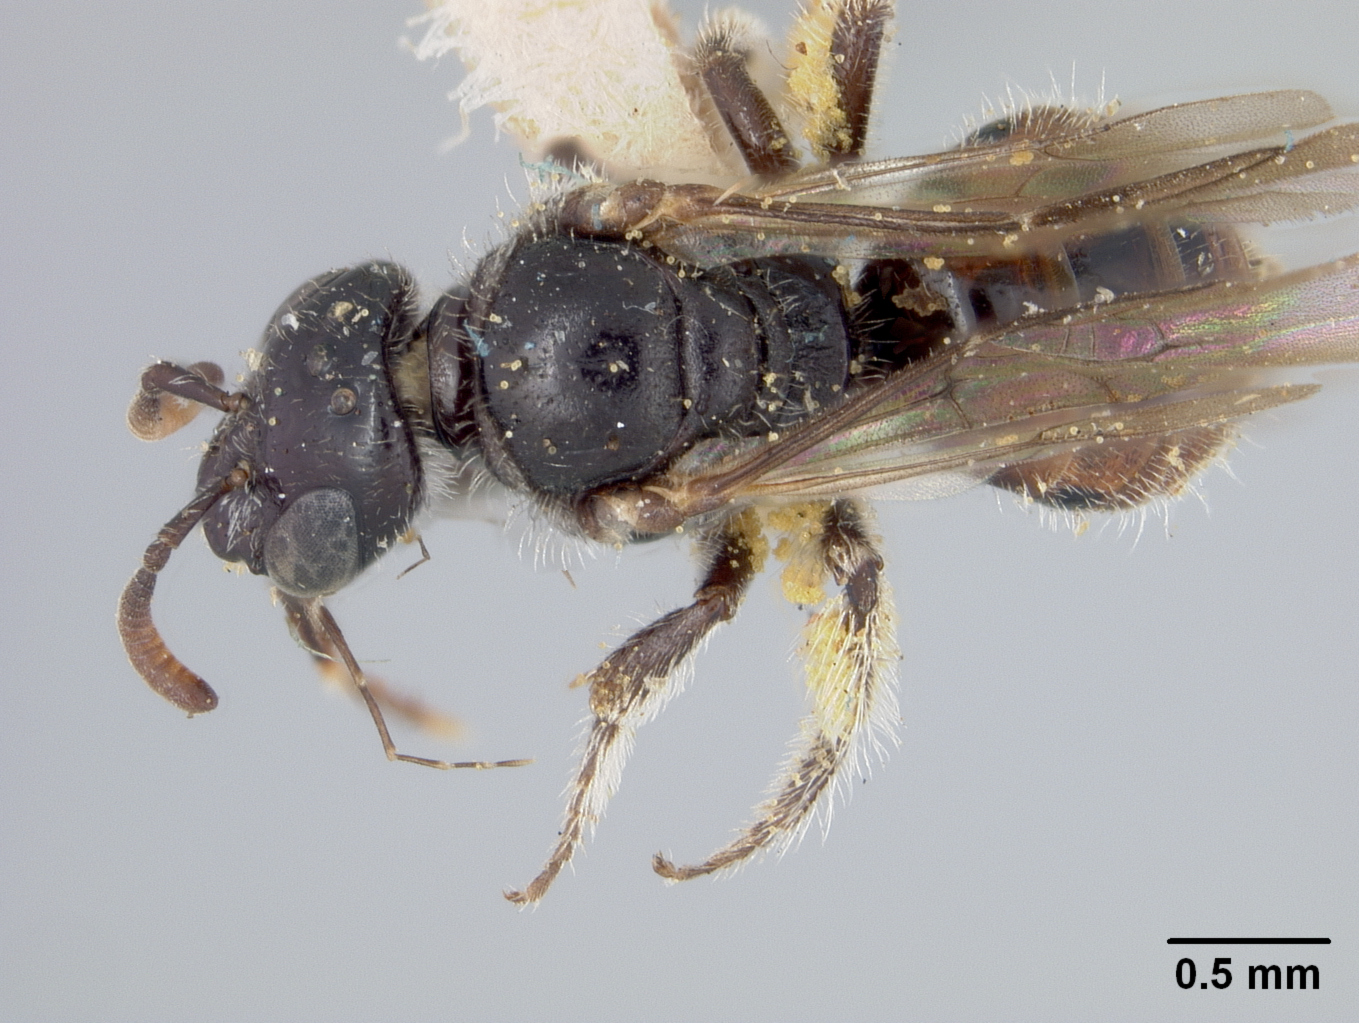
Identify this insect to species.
Sphecodosoma pratti
